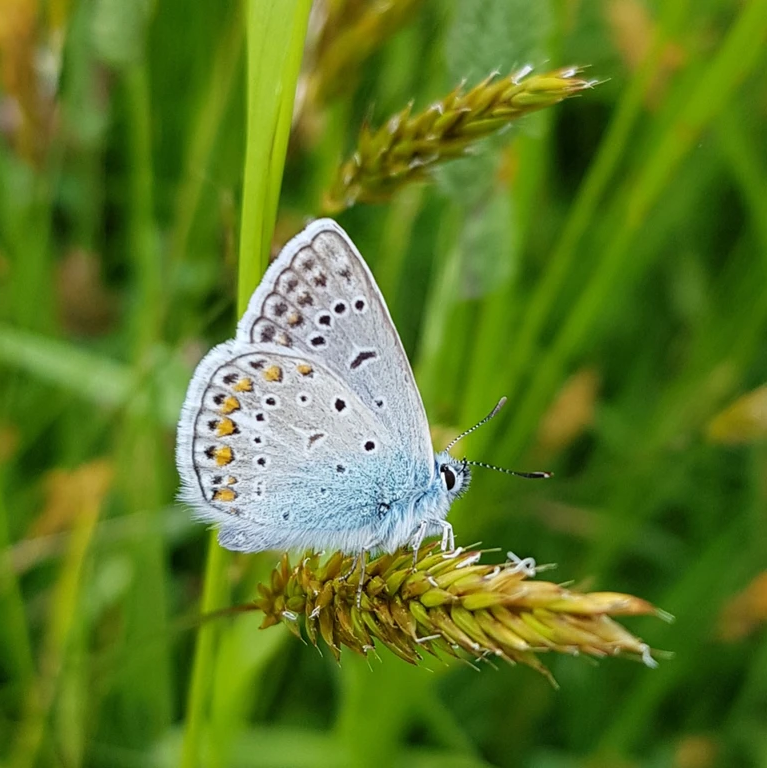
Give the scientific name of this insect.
Polyommatus icarus
